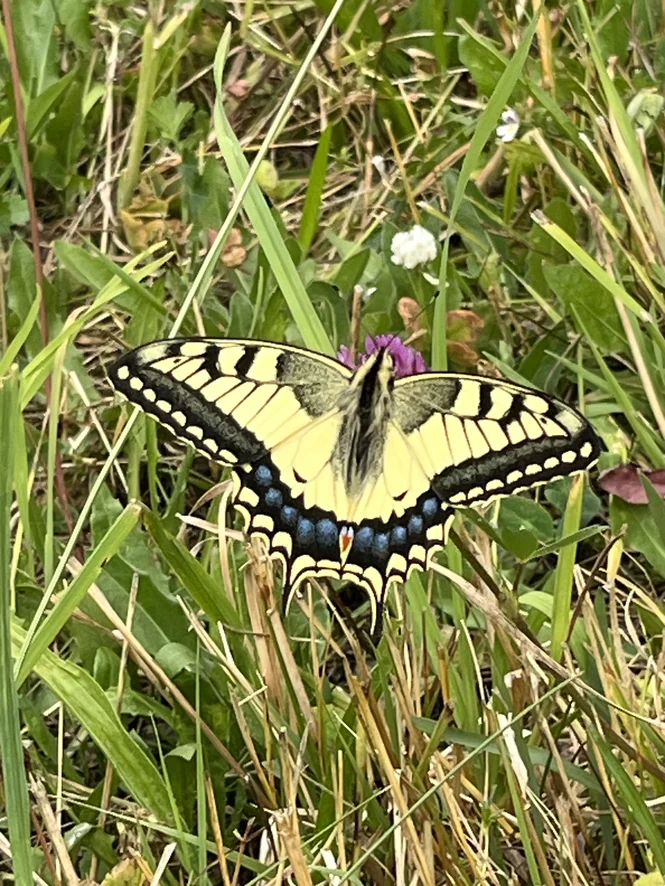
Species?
Papilio machaon
